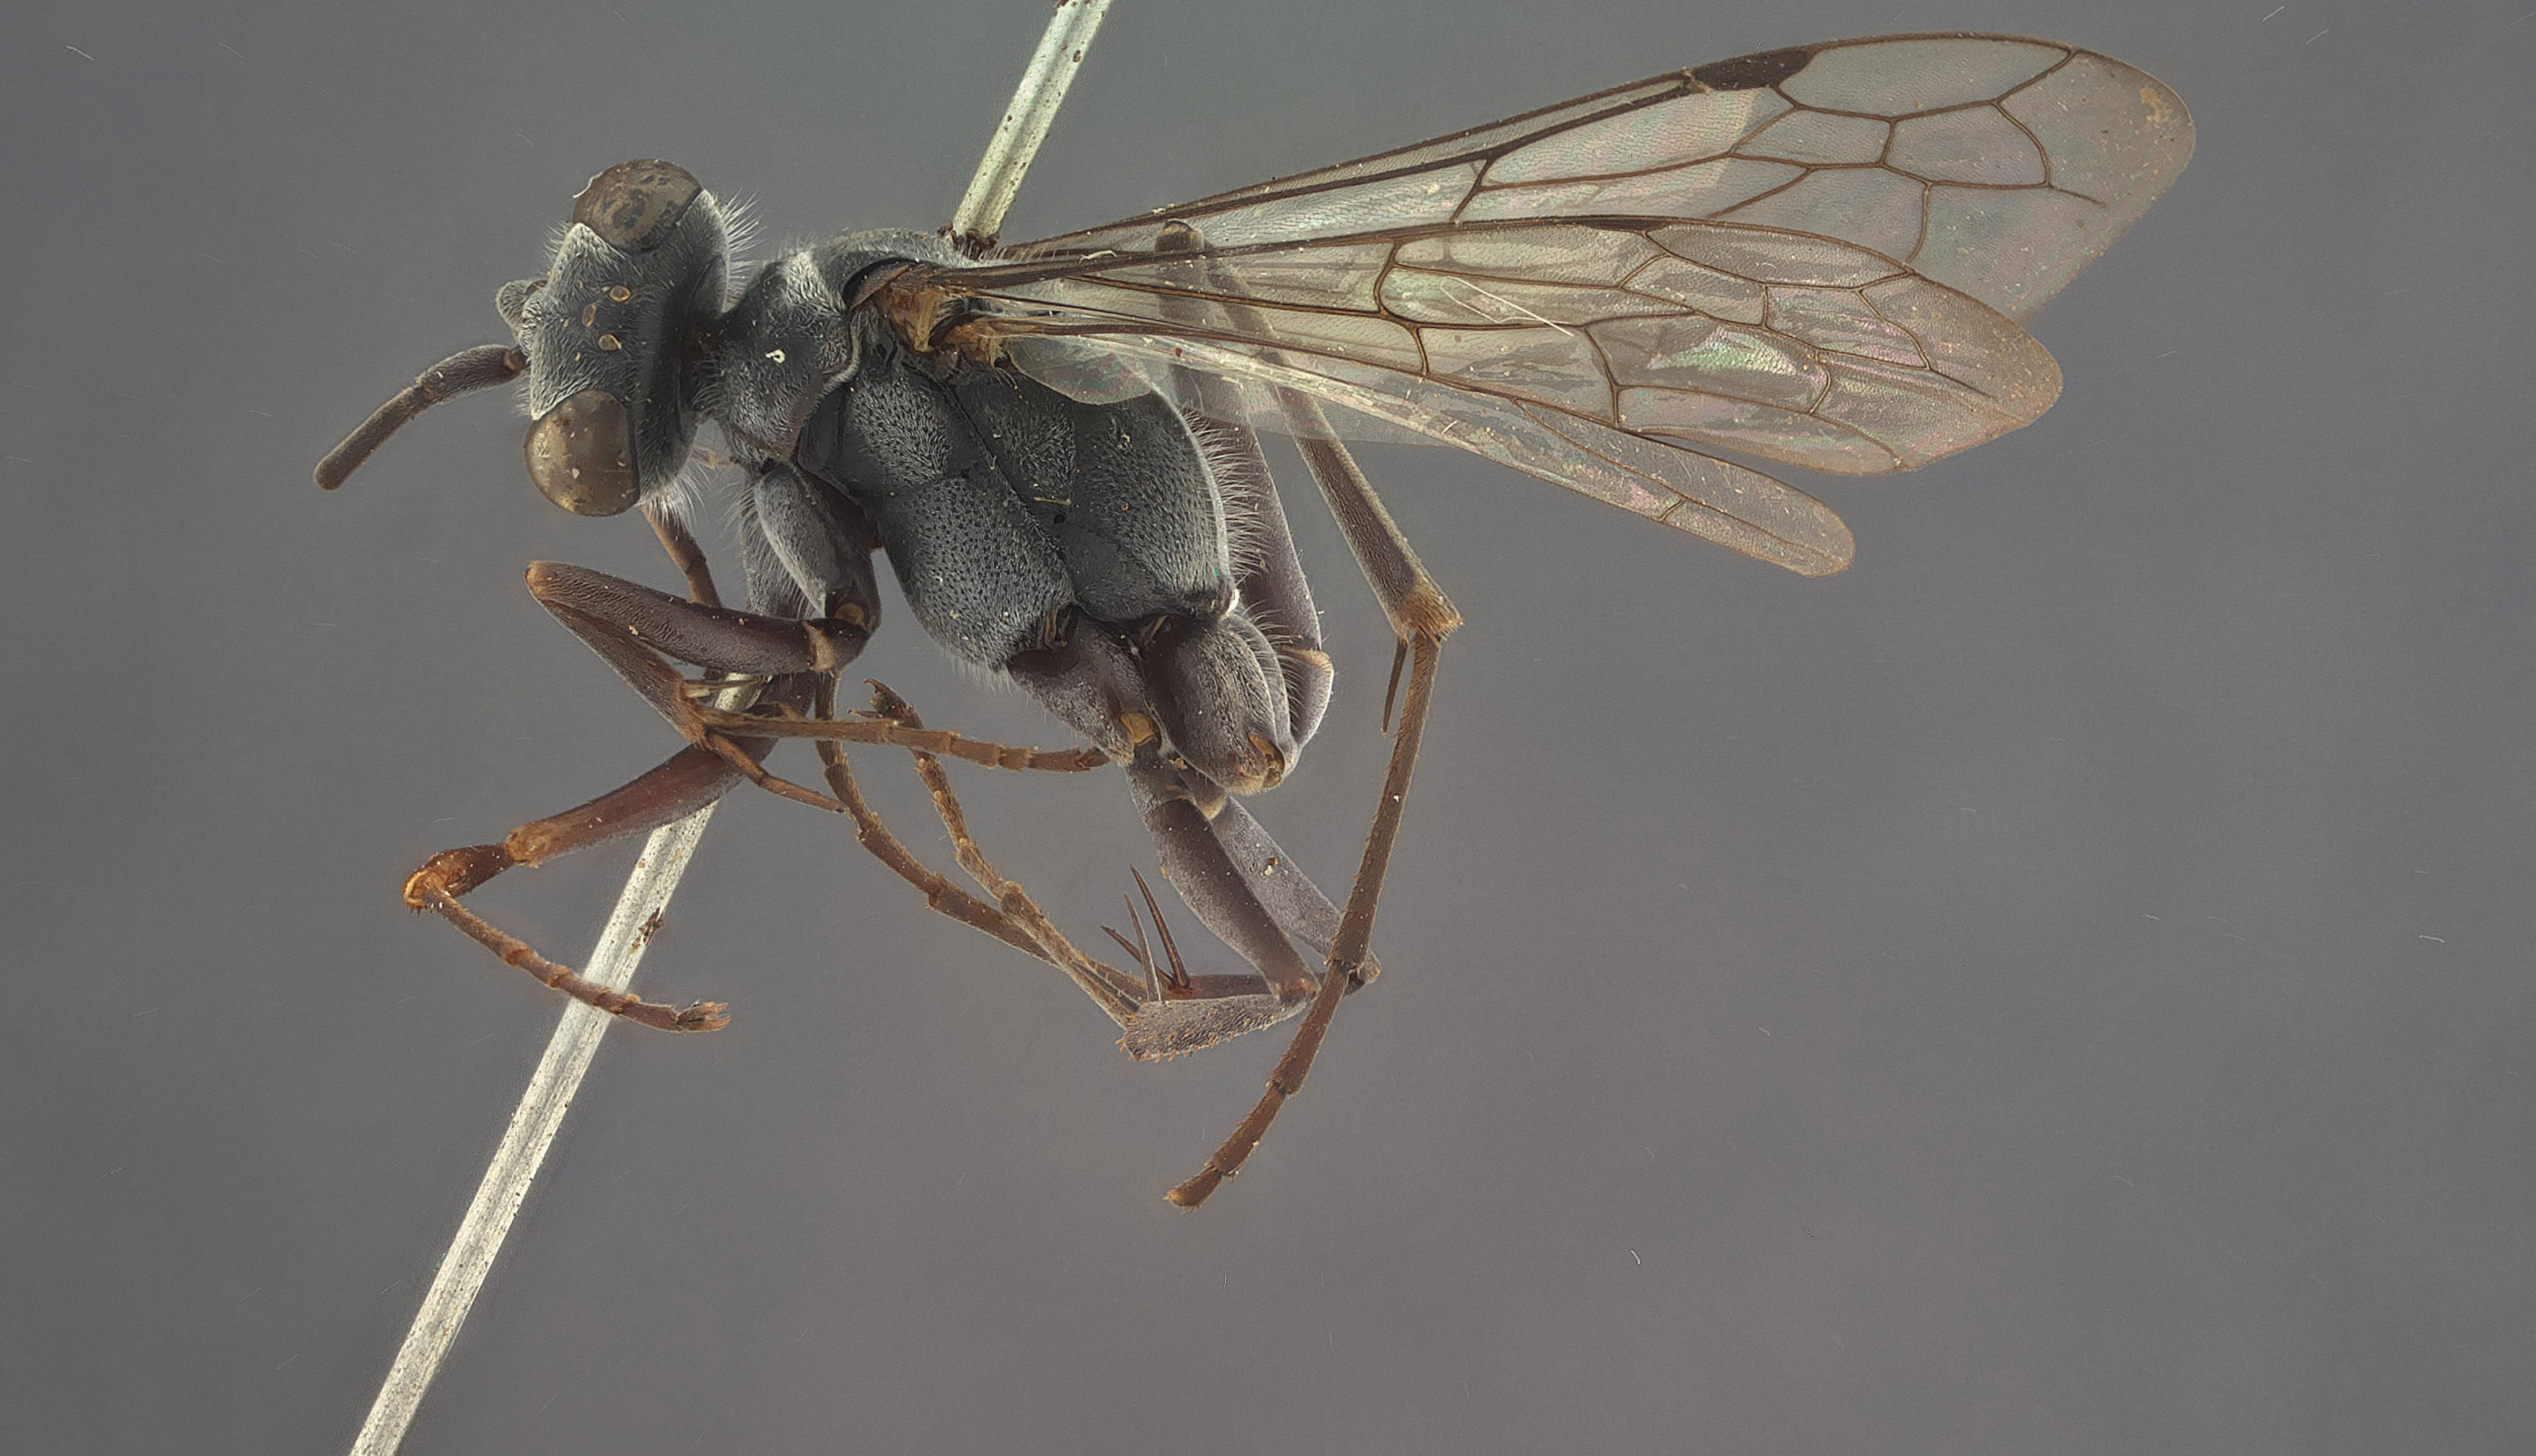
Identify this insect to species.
Pseudagenia confraterna
